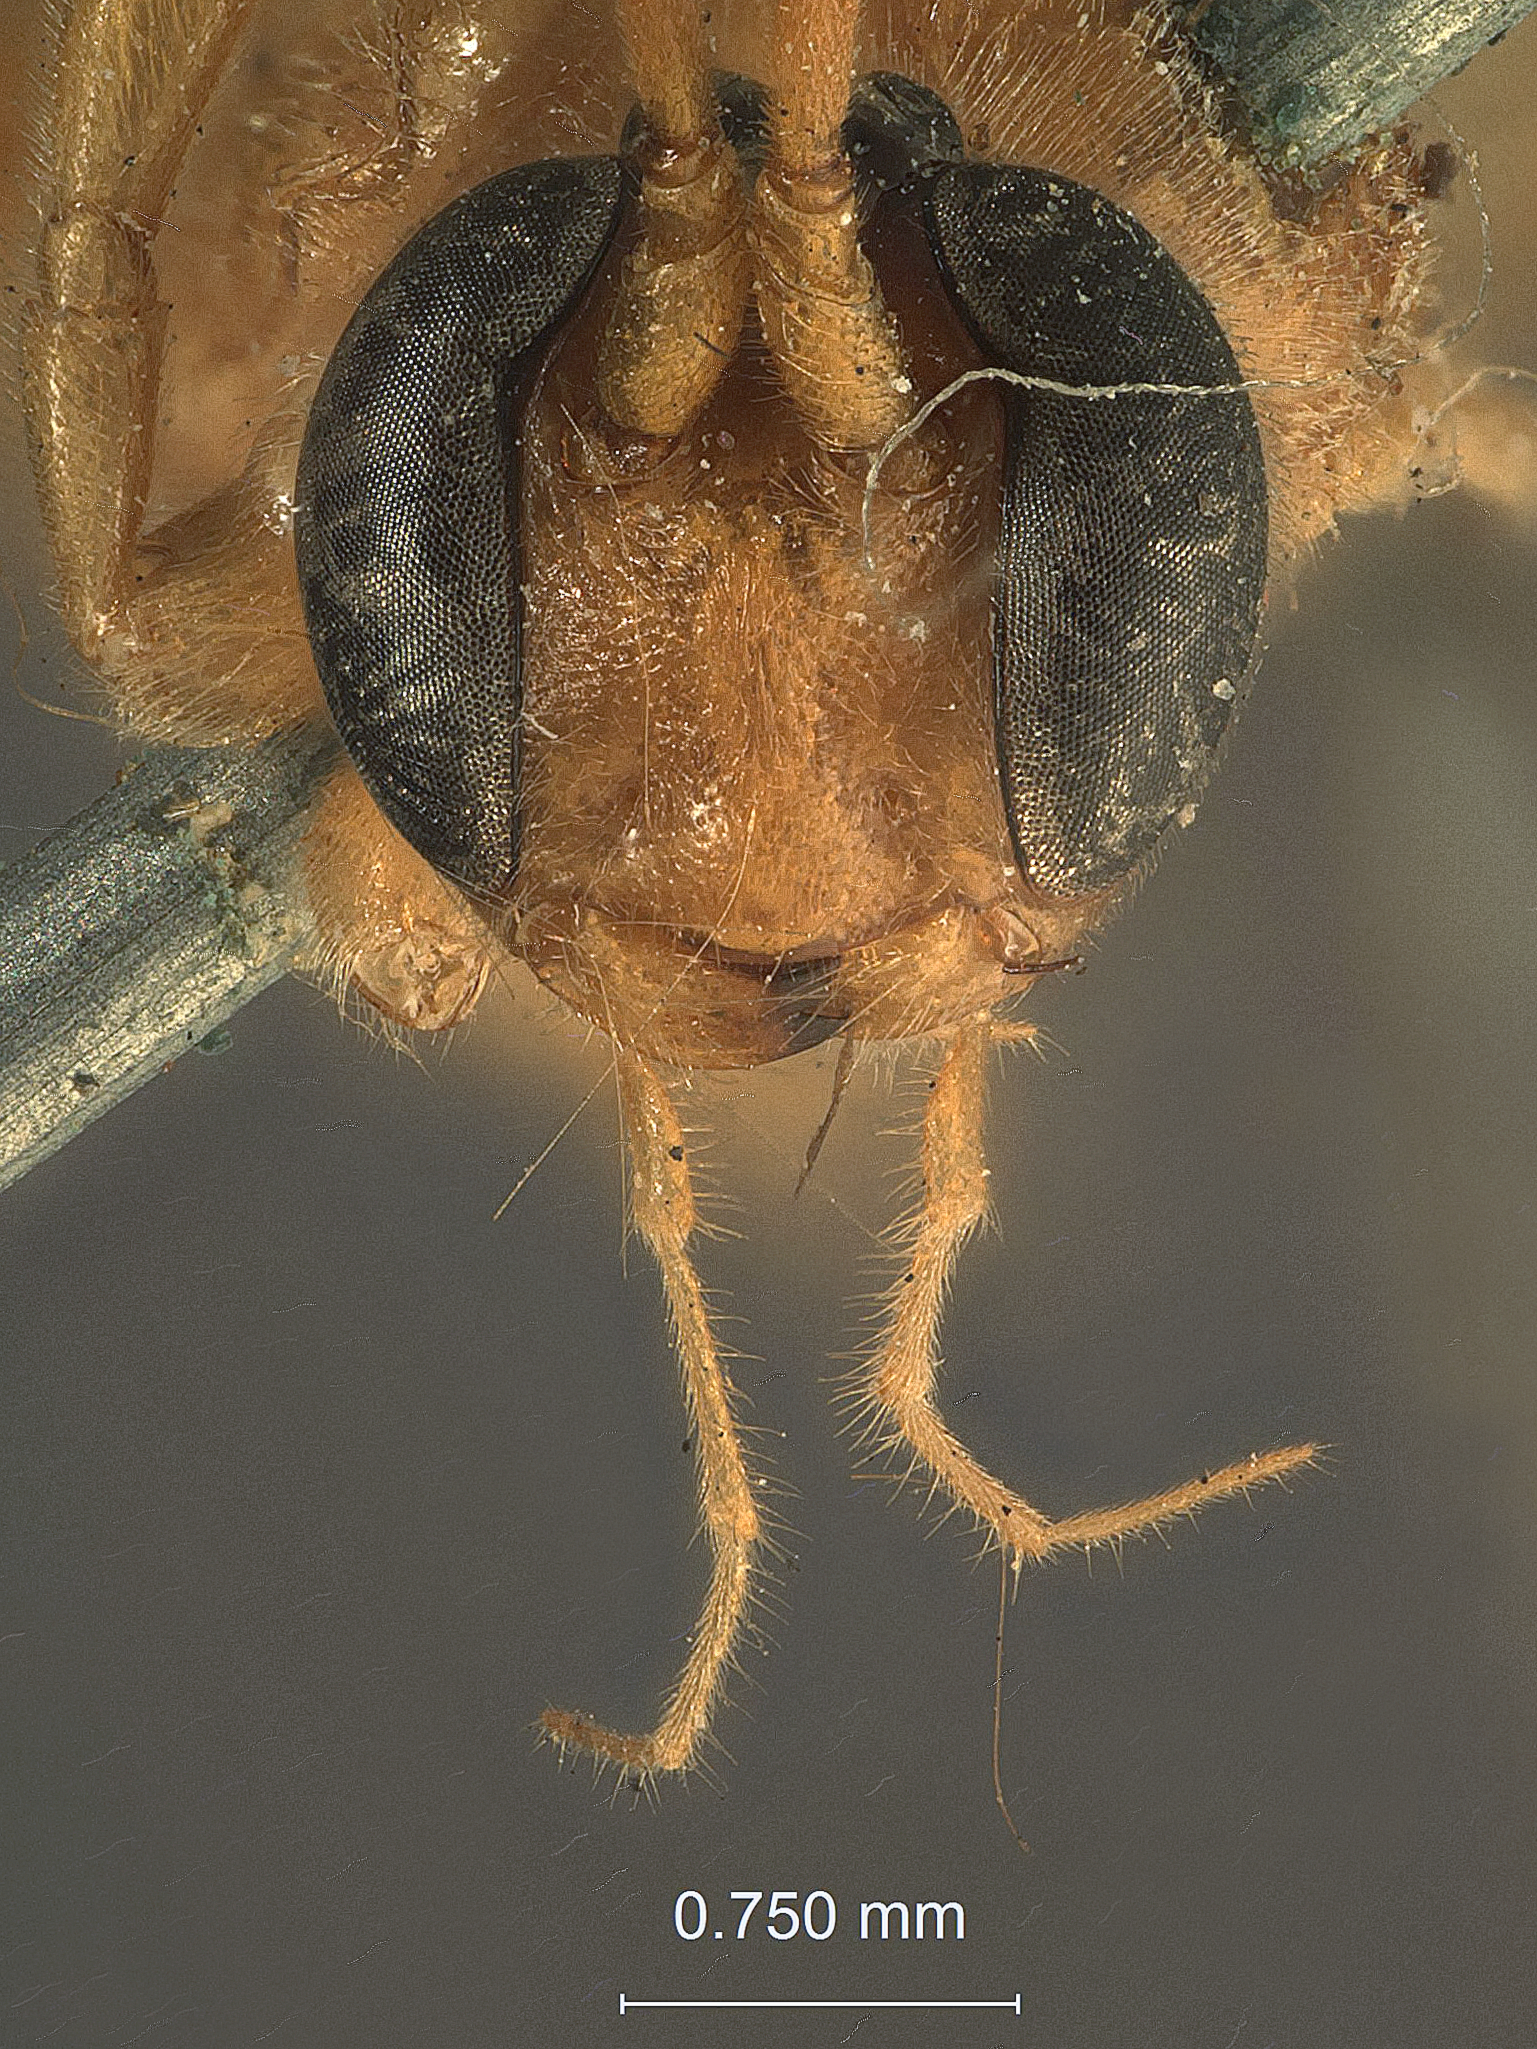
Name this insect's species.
Plesiophthalmus paniscoides
